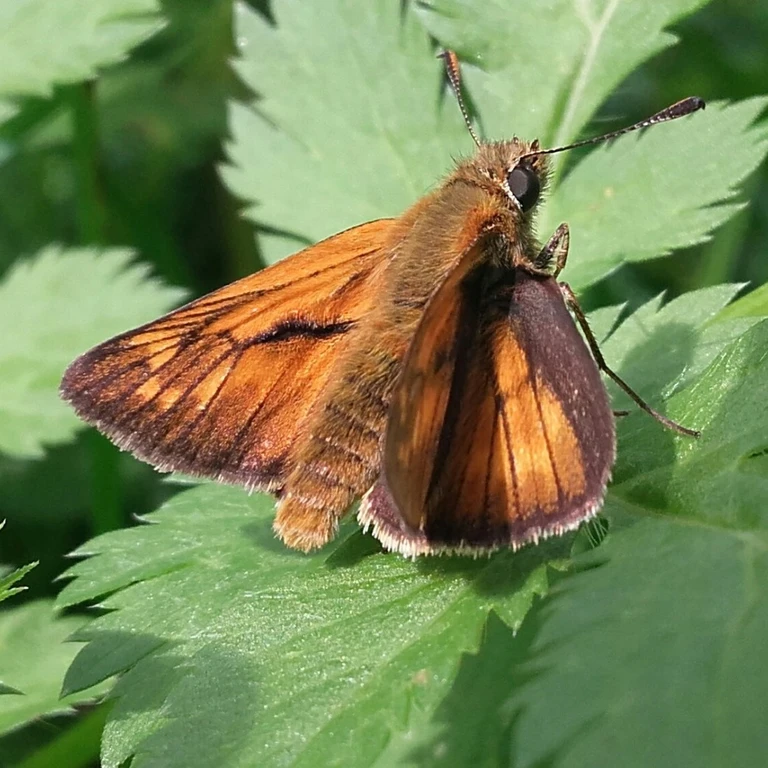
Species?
Ochlodes sylvanus (also Ochlodes venata)
